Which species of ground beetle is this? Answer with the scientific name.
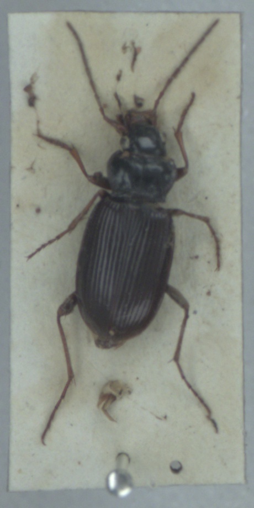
Nebria brevicollis
